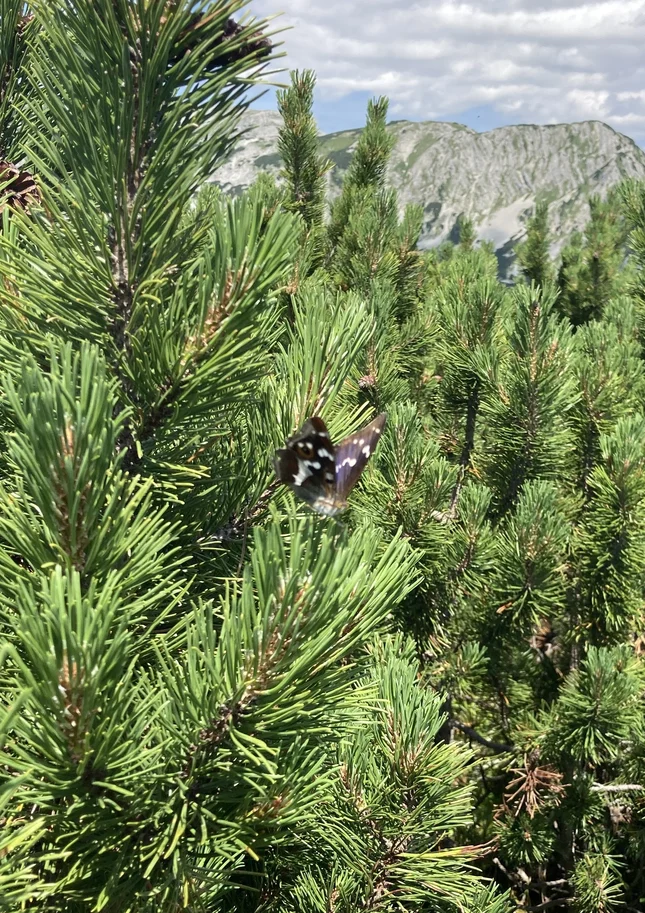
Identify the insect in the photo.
Apatura iris
